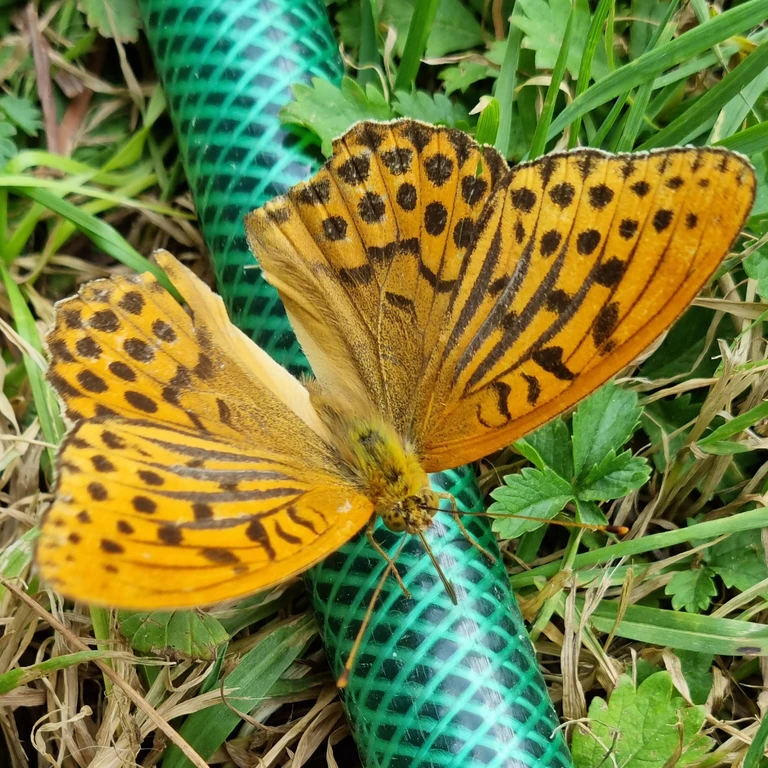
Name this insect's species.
Argynnis paphia
